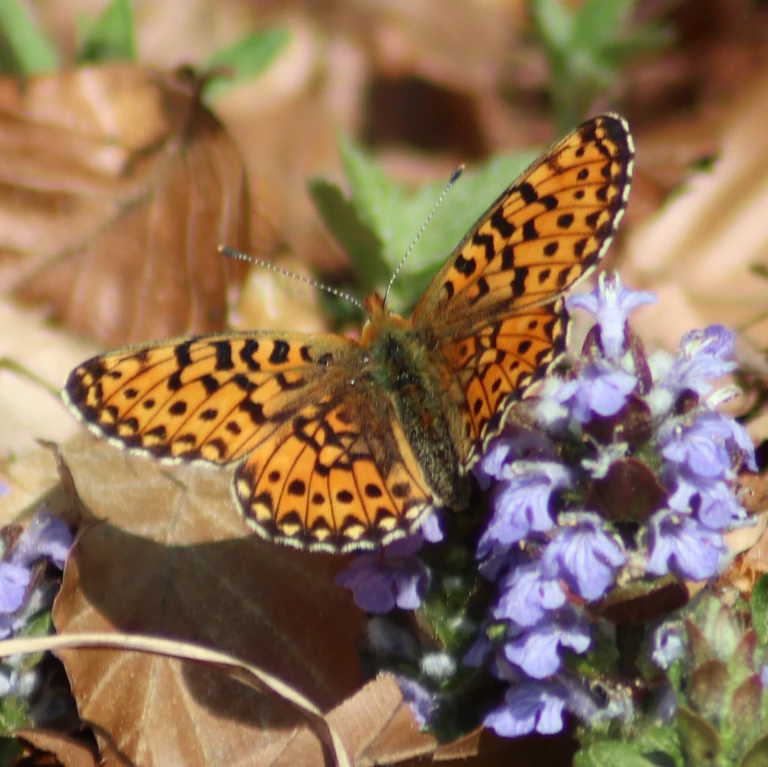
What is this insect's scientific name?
Boloria euphrosyne (also Clossiana euphrosyne)
